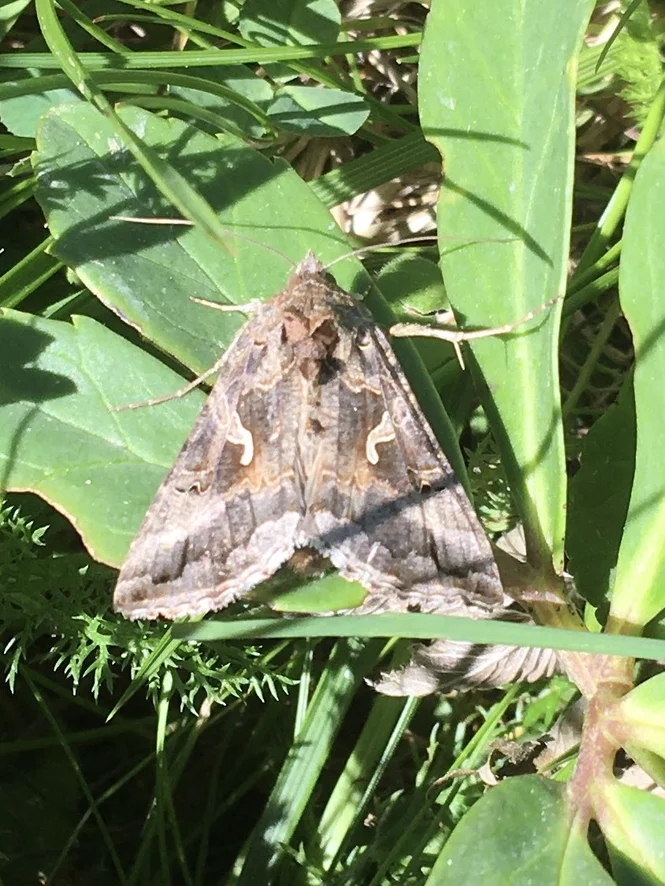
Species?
Autographa gamma
